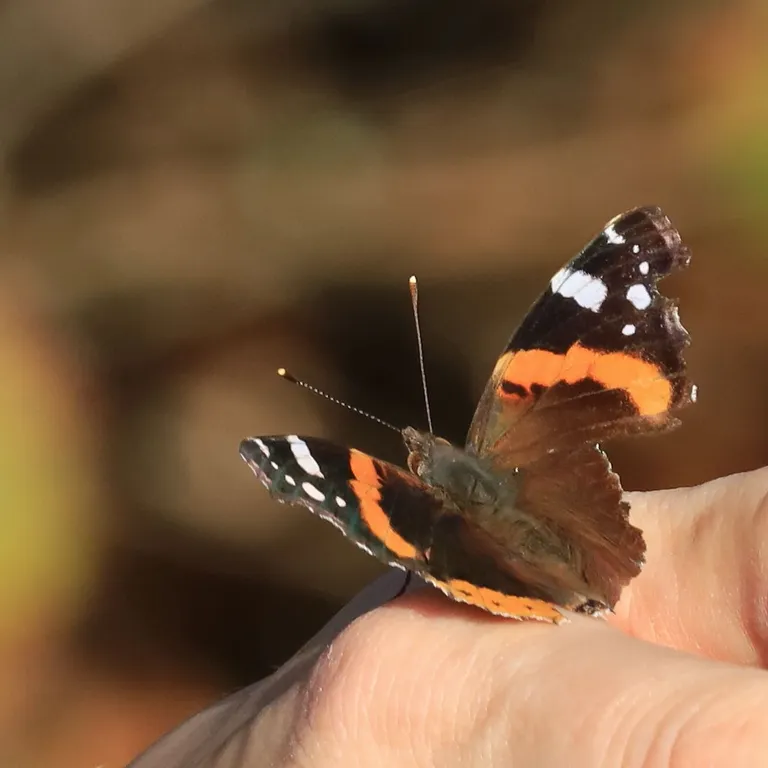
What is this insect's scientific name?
Vanessa atalanta
